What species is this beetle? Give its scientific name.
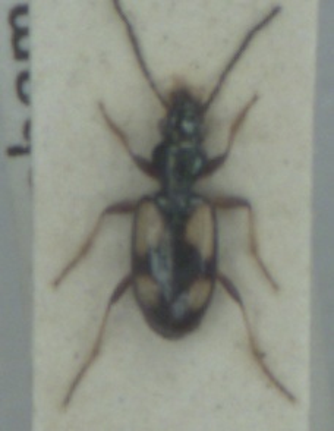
Bembidion illigeri
